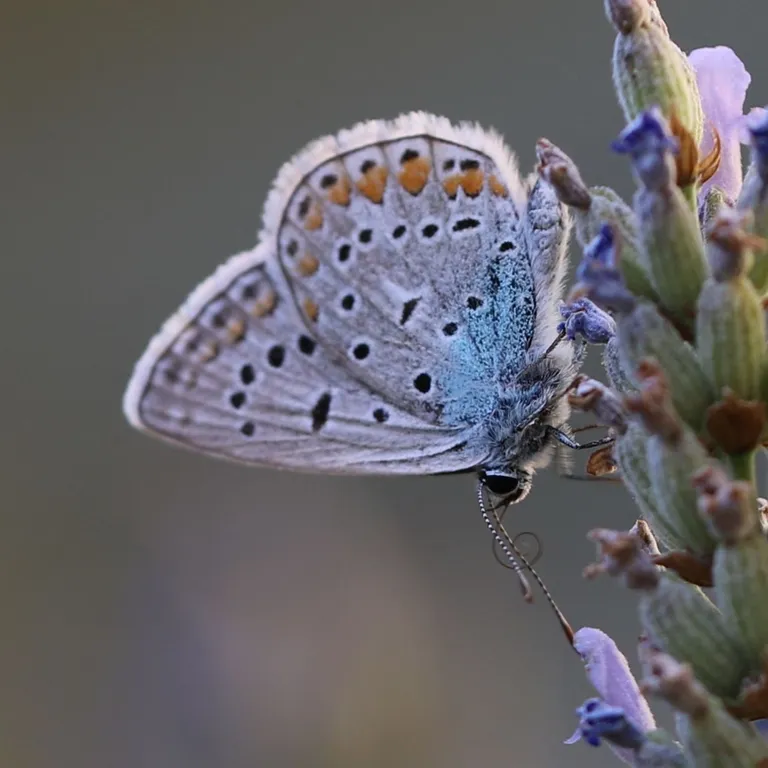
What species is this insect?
Polyommatus icarus
